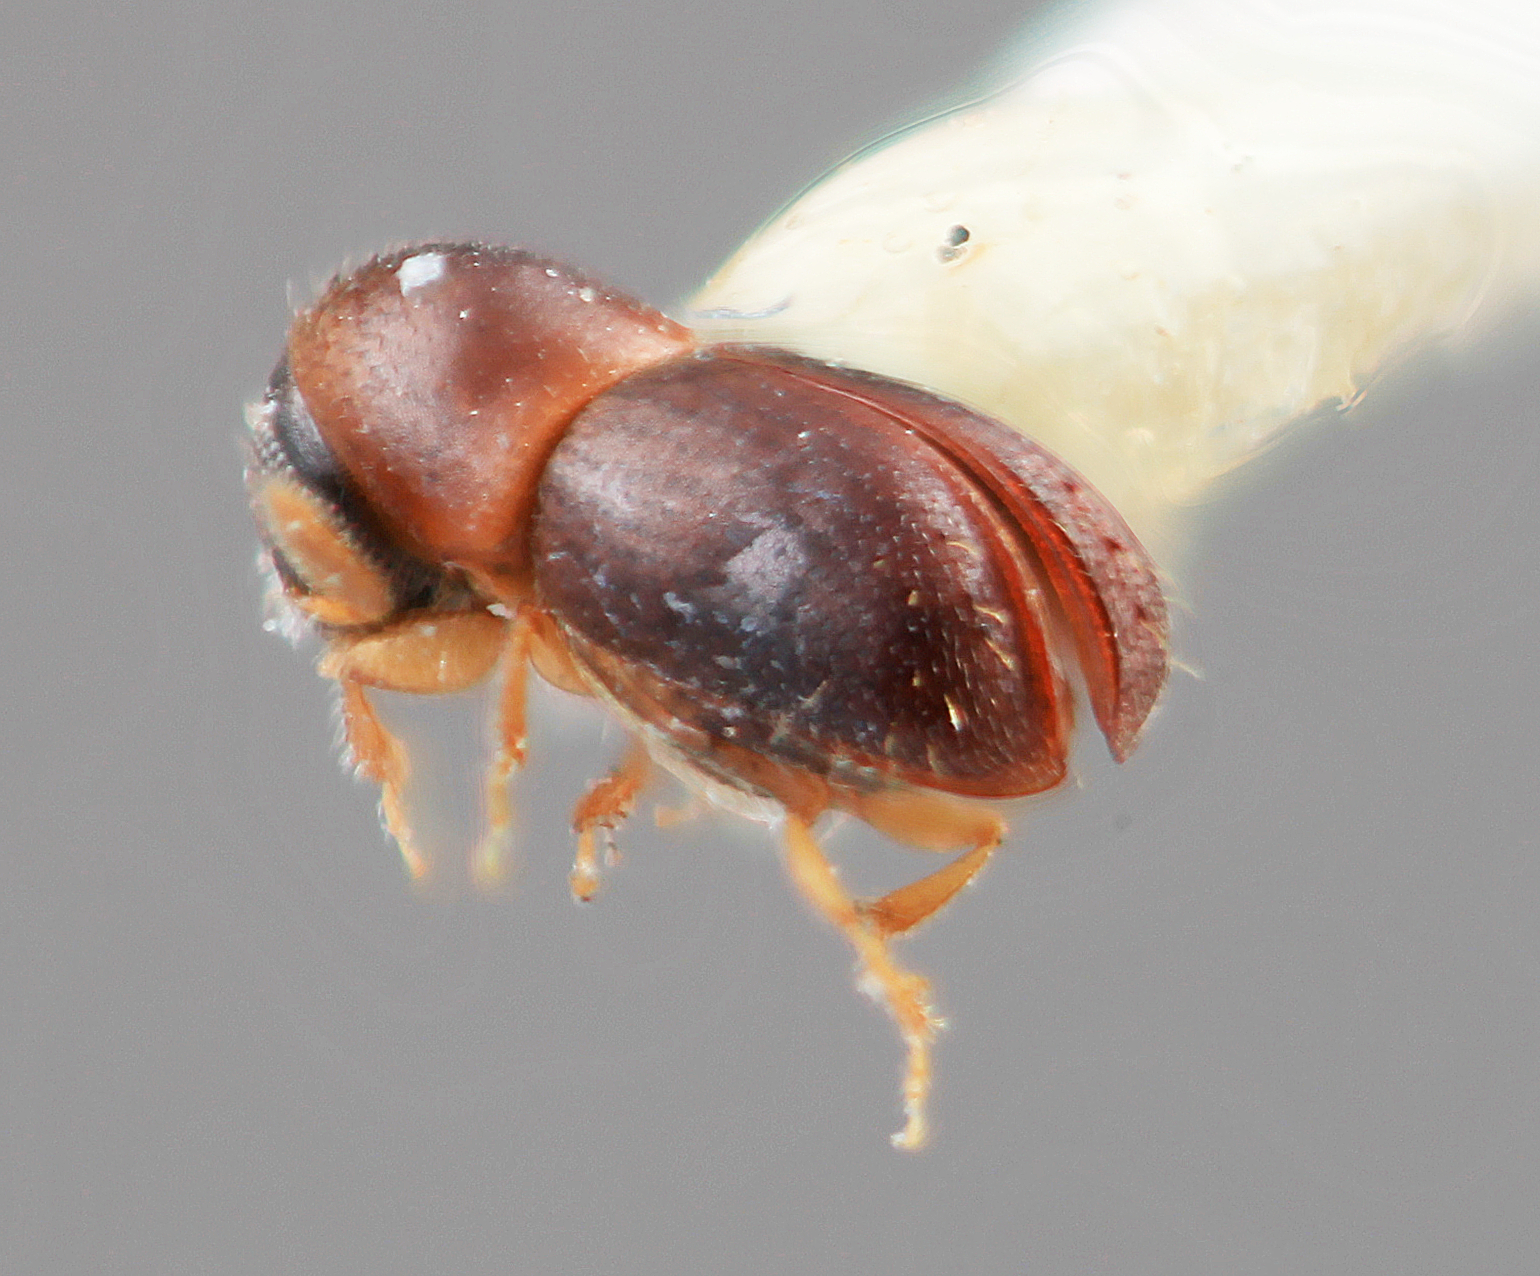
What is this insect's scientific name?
Corthylus oculatus
